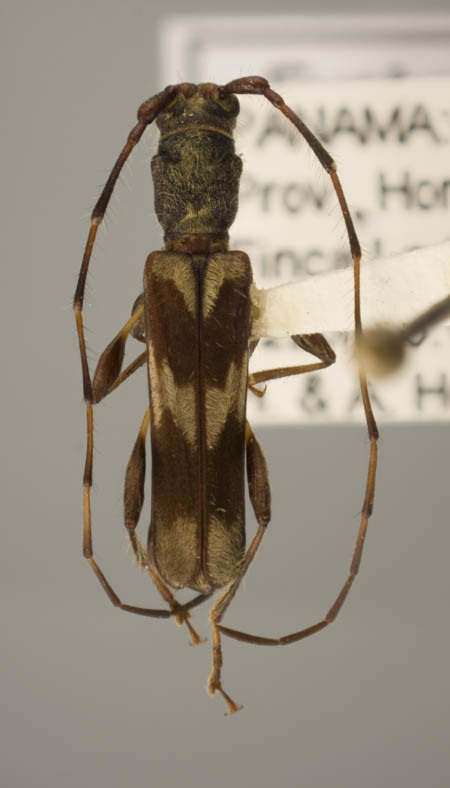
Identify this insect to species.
Eucharassus wappesi
